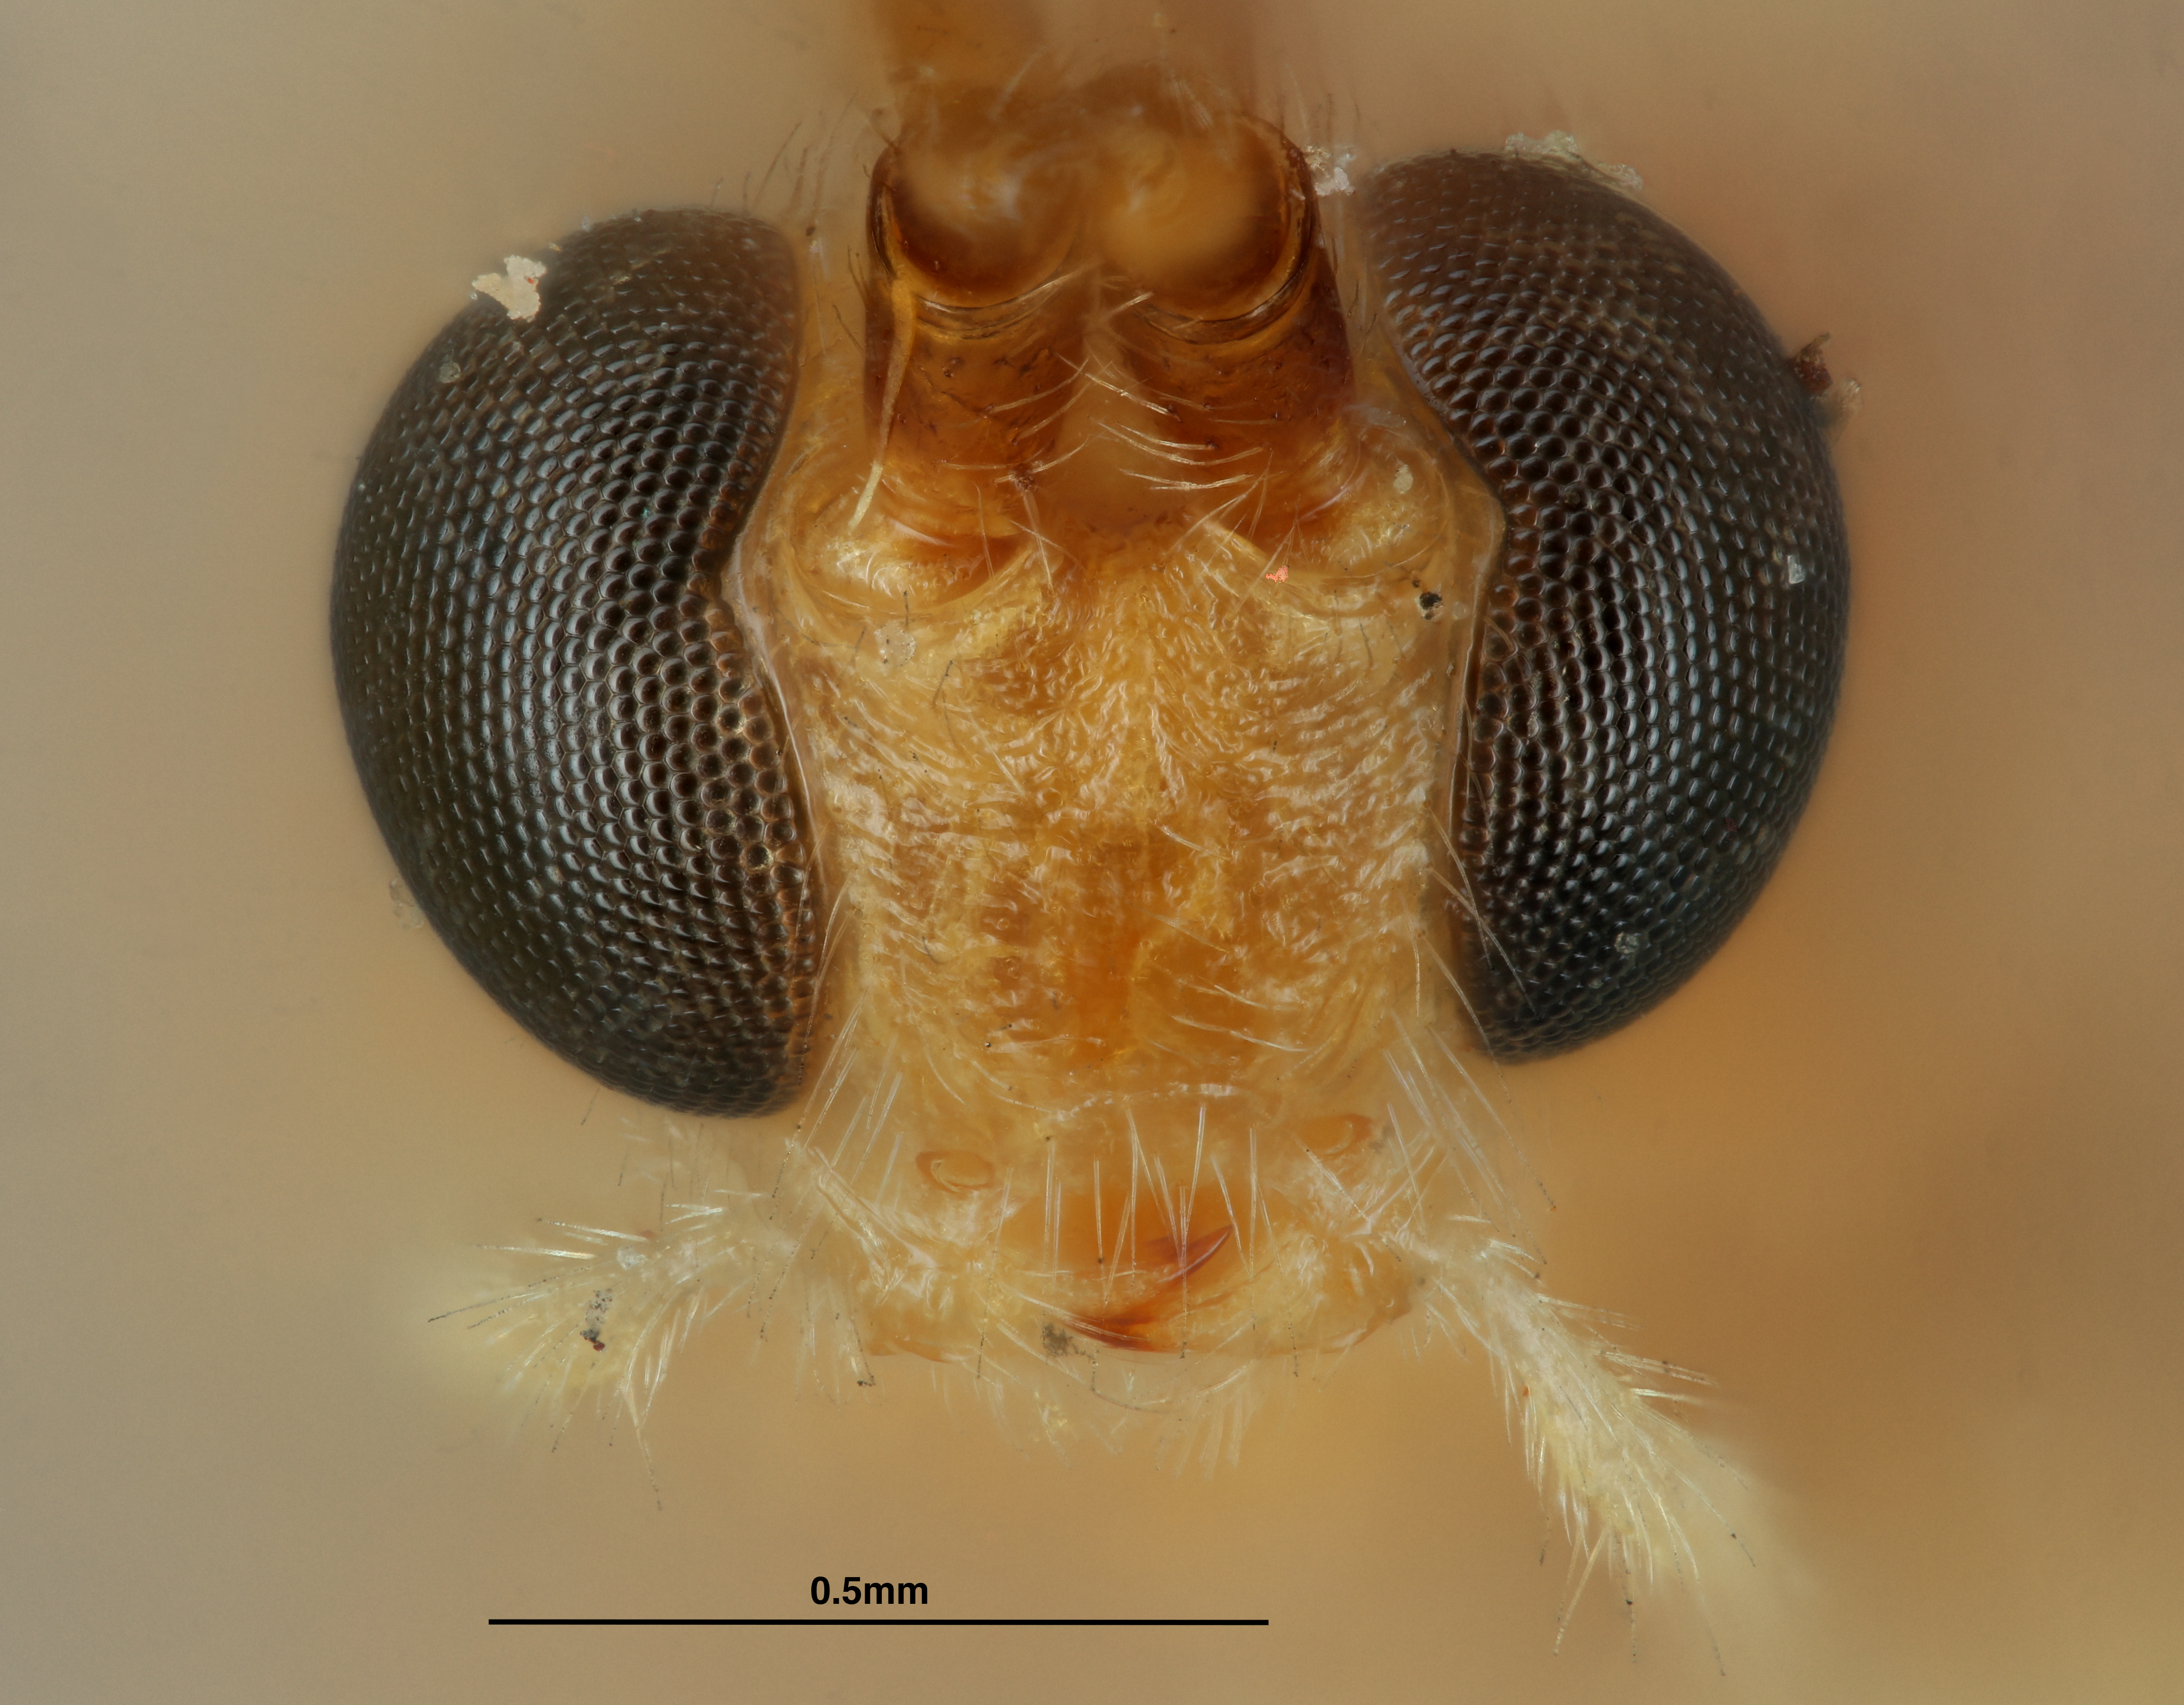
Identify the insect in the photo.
Pelecystoma eupoeyae
